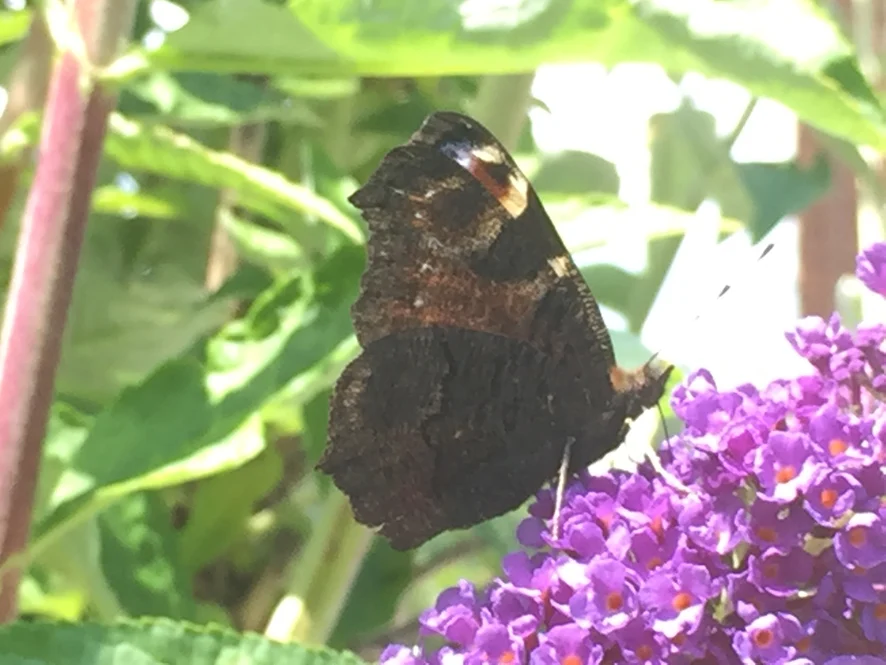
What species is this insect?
Aglais io
